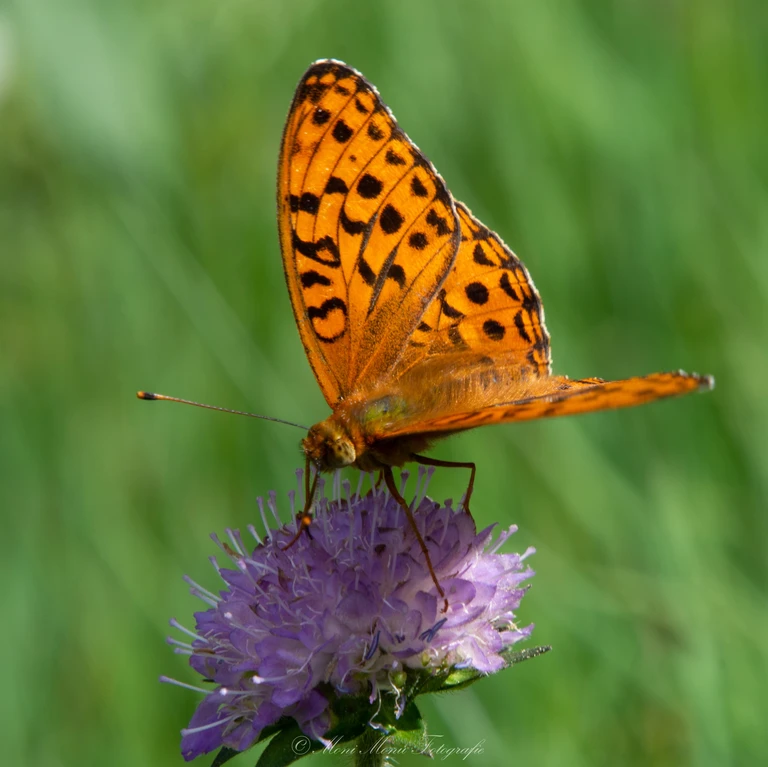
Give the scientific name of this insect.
Fabriciana adippe
